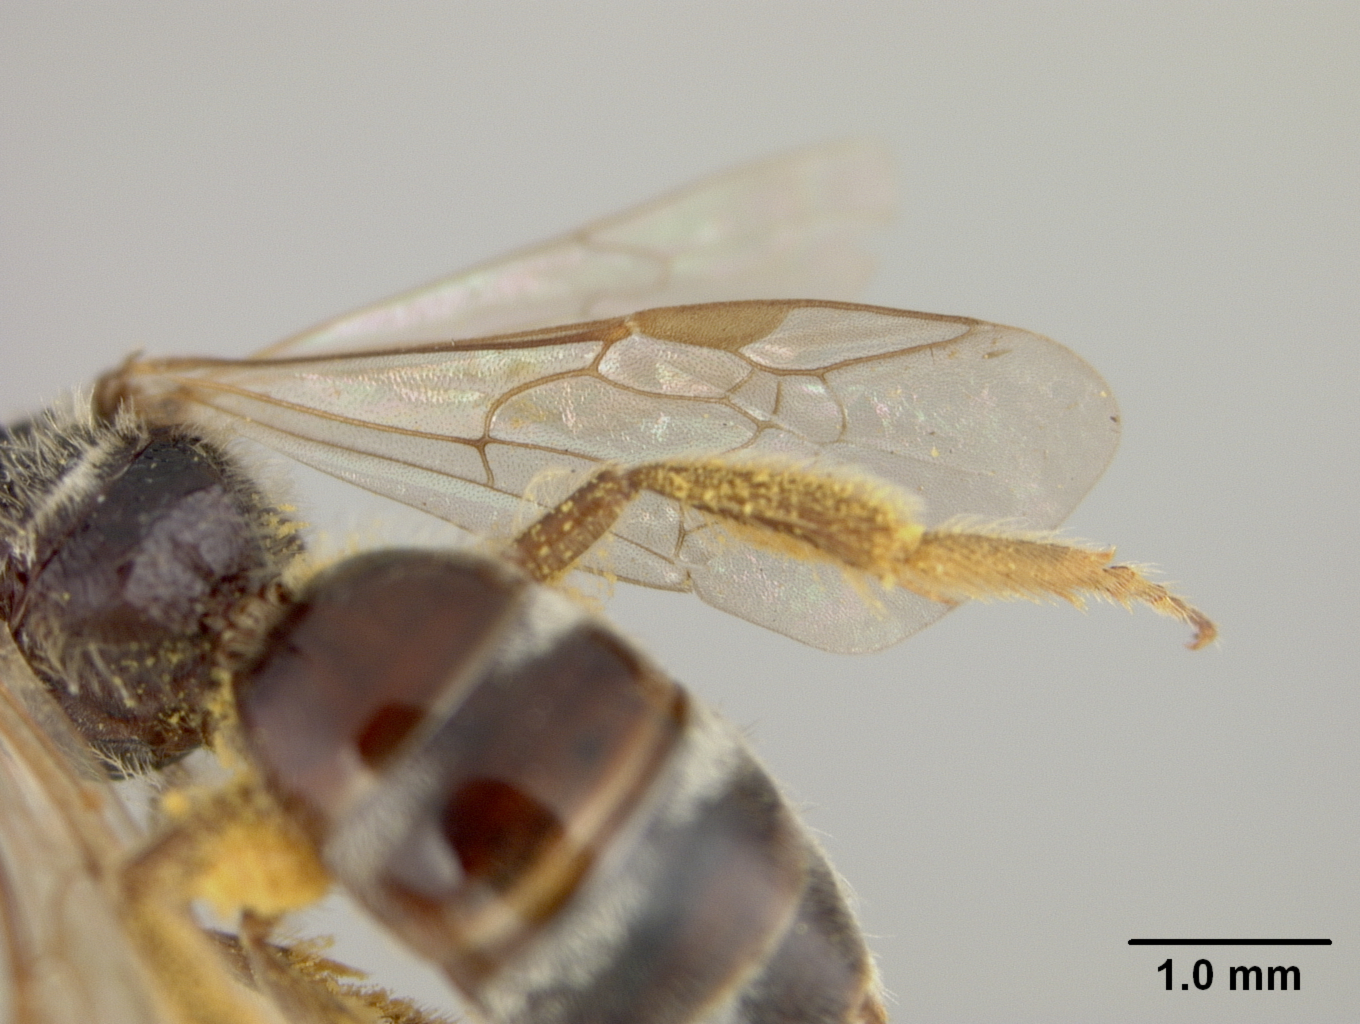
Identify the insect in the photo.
Halictus sulcatulus
